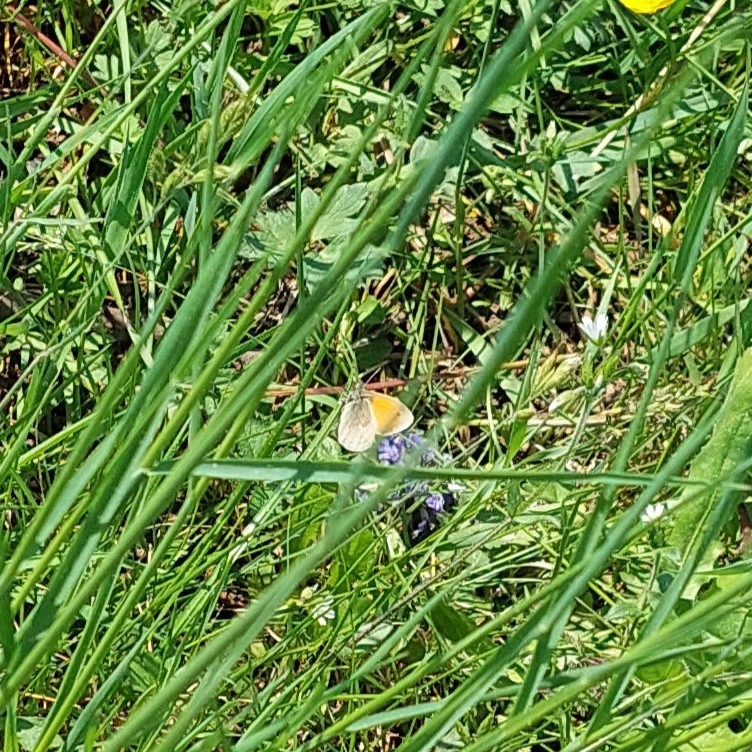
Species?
Coenonympha pamphilus
